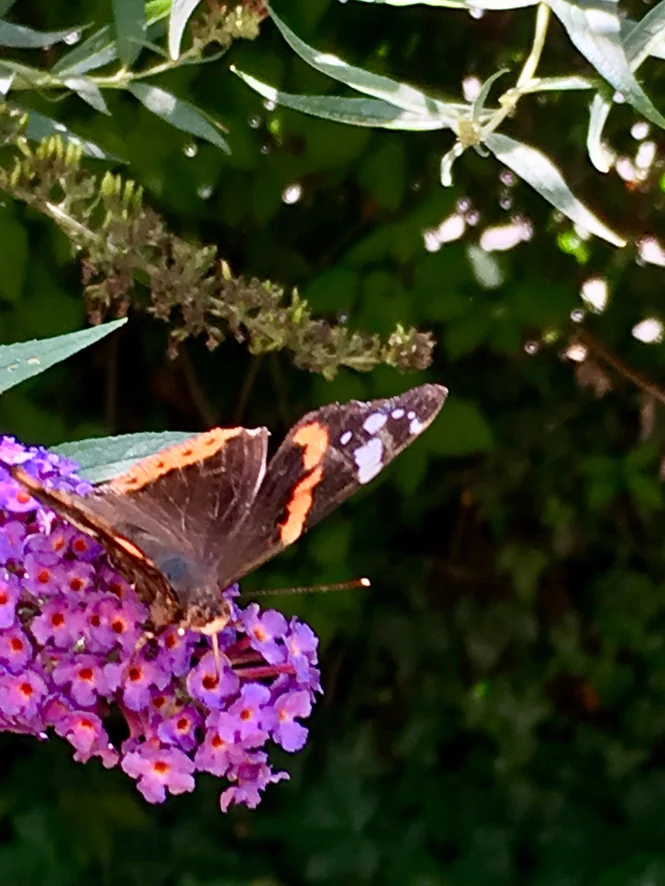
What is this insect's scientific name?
Vanessa atalanta
